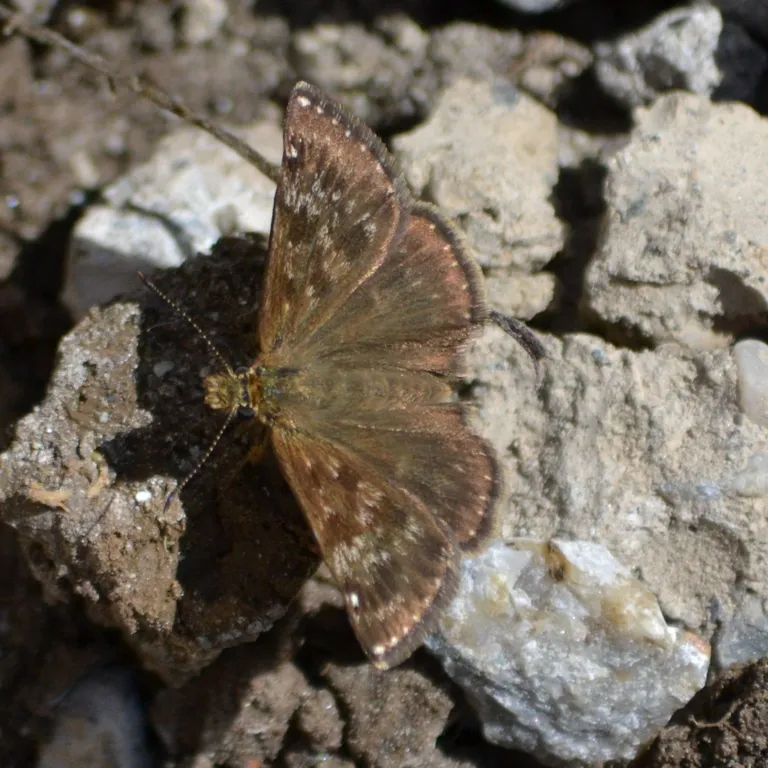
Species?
Erynnis tages
